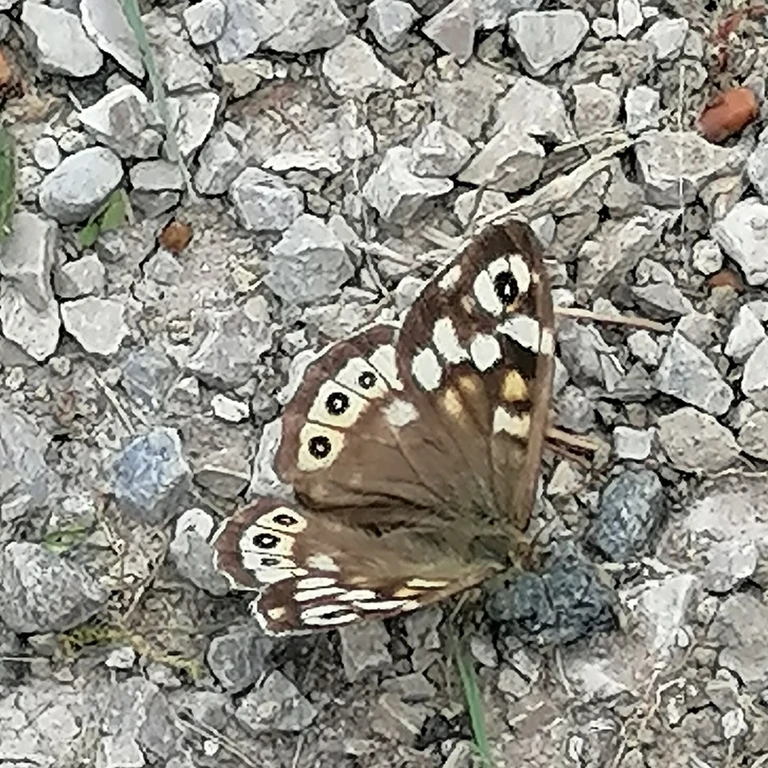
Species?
Pararge aegeria
